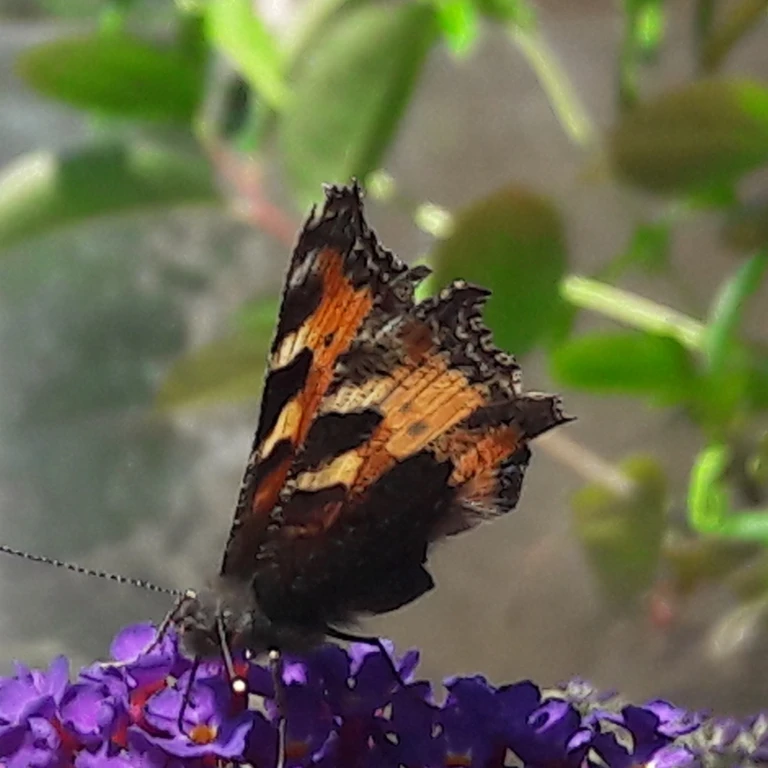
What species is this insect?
Aglais urticae
